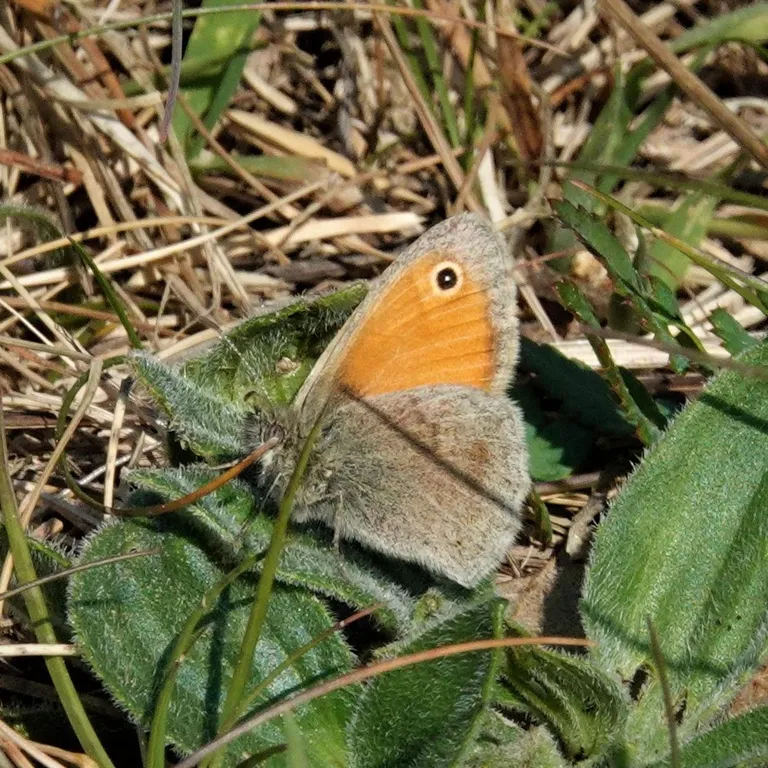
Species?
Coenonympha pamphilus
